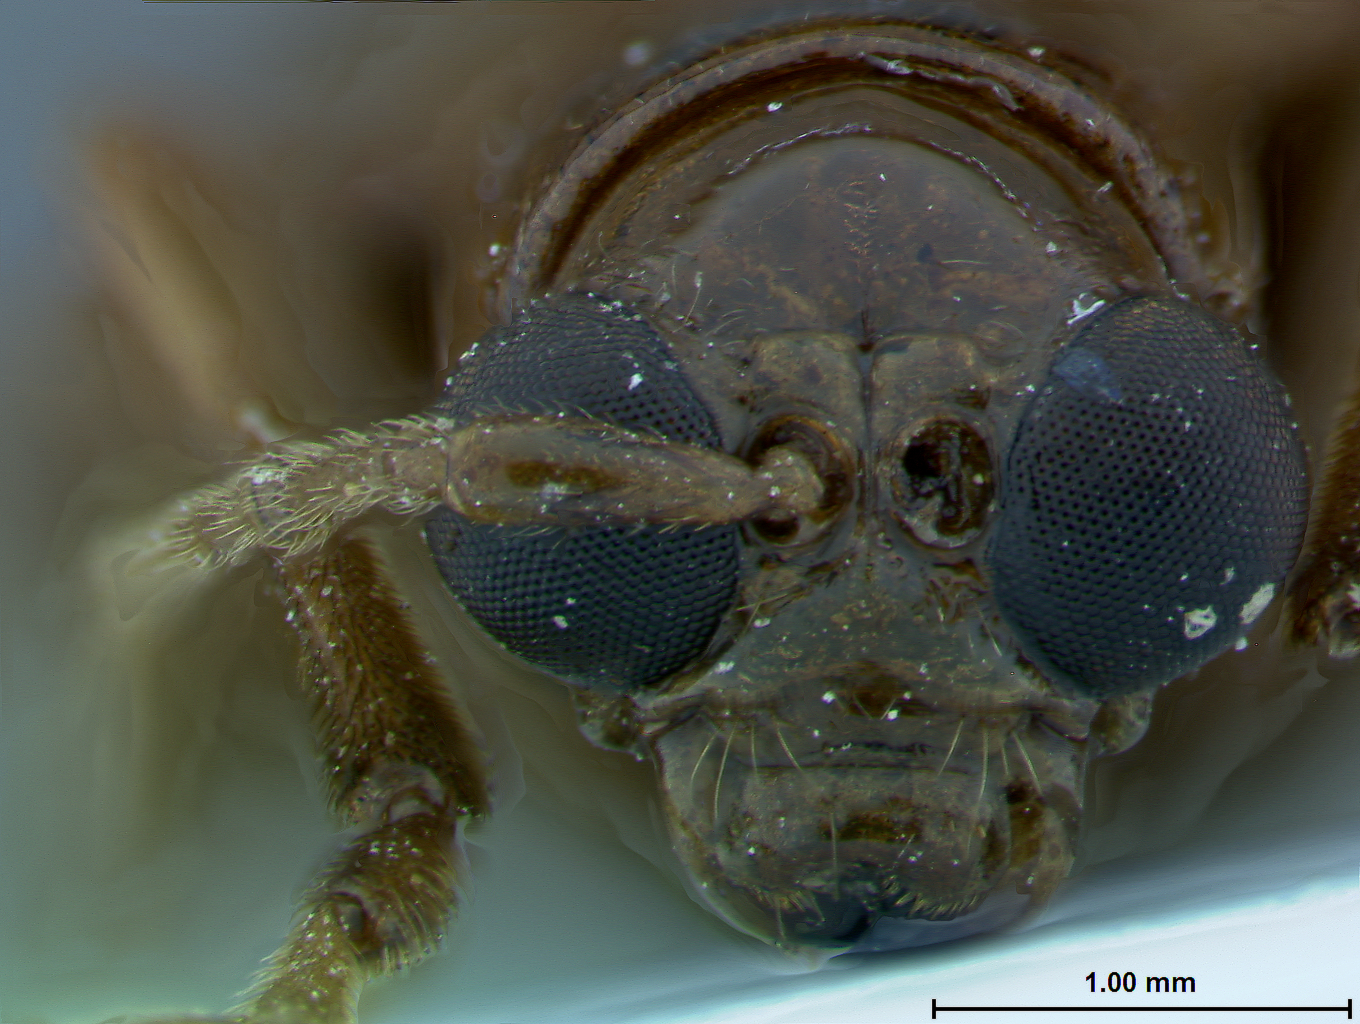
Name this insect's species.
Hoplasoma magellani
